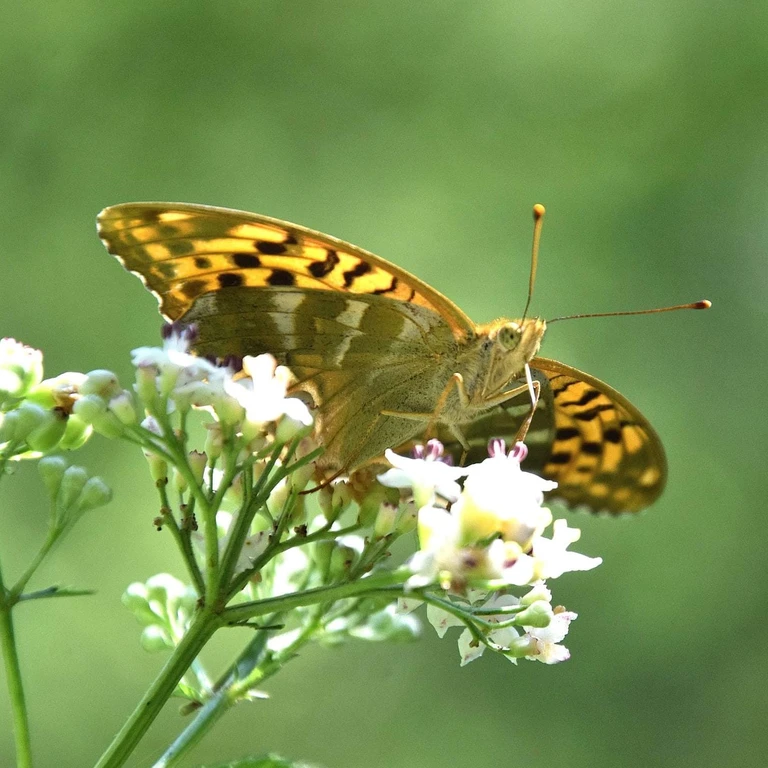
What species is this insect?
Argynnis paphia
